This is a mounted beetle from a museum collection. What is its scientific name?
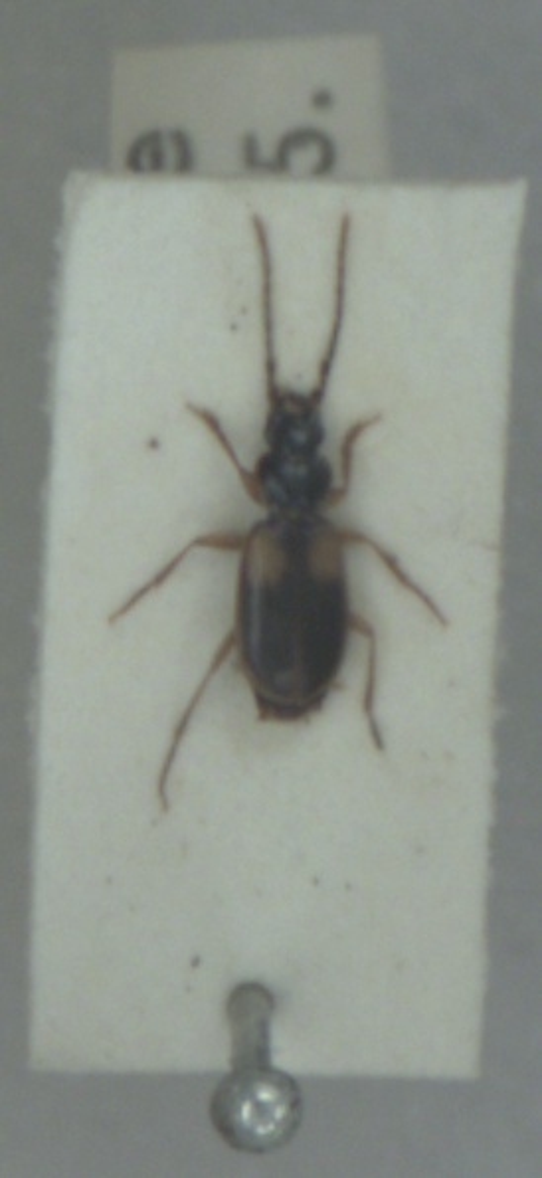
Badister sodalis
